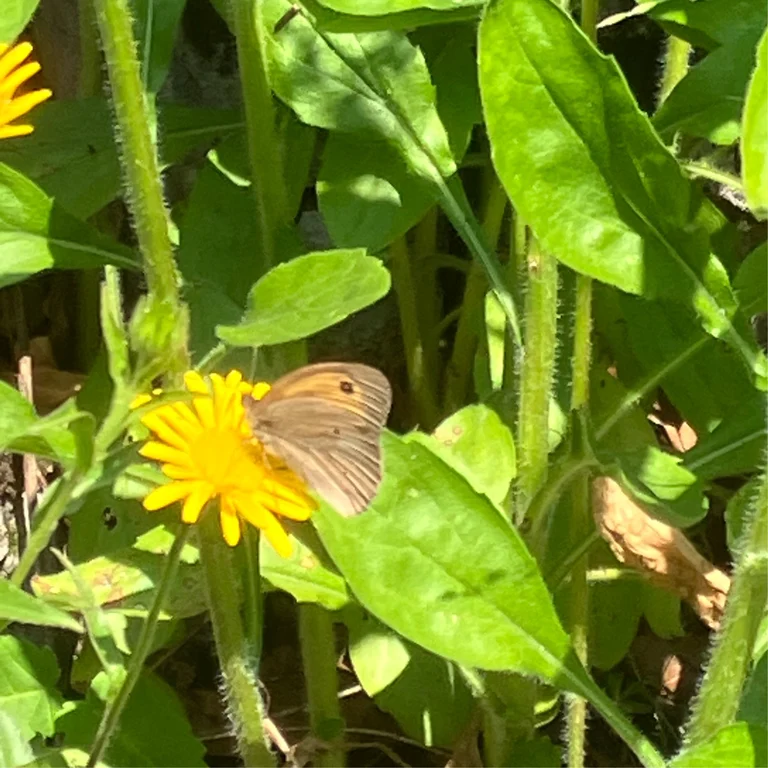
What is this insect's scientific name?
Maniola jurtina
